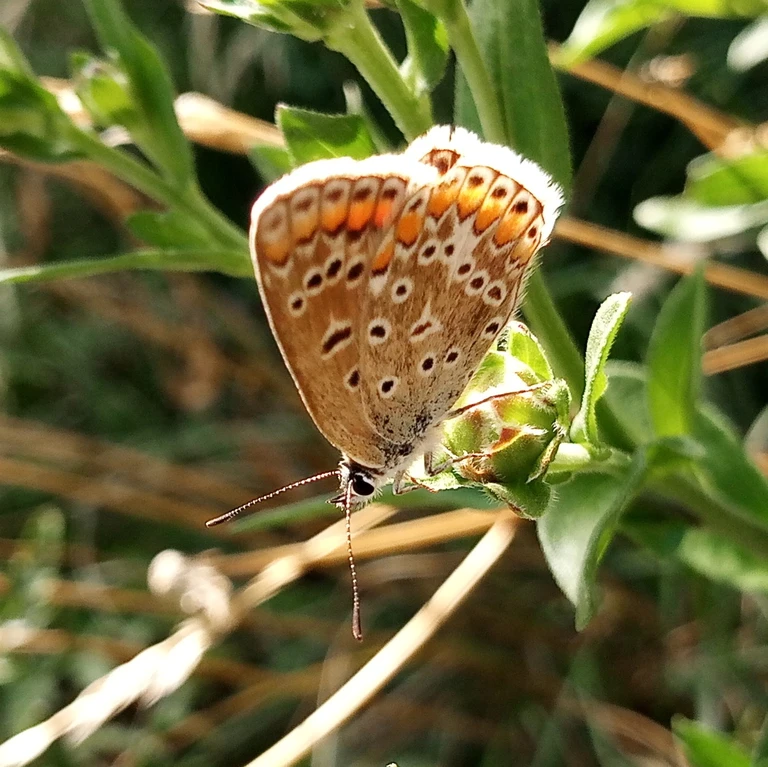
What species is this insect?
Polyommatus icarus
